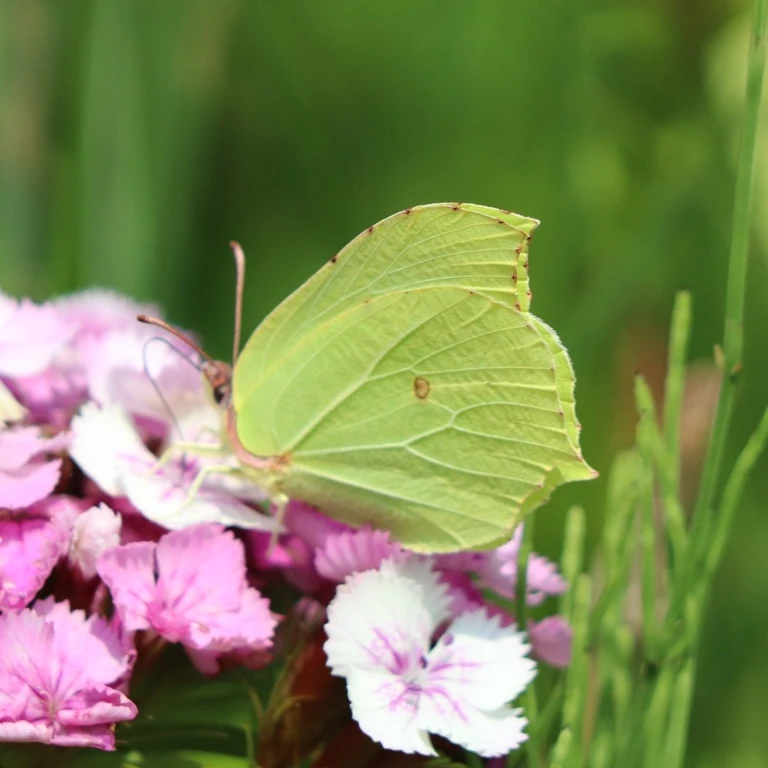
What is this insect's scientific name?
Gonepteryx rhamni
